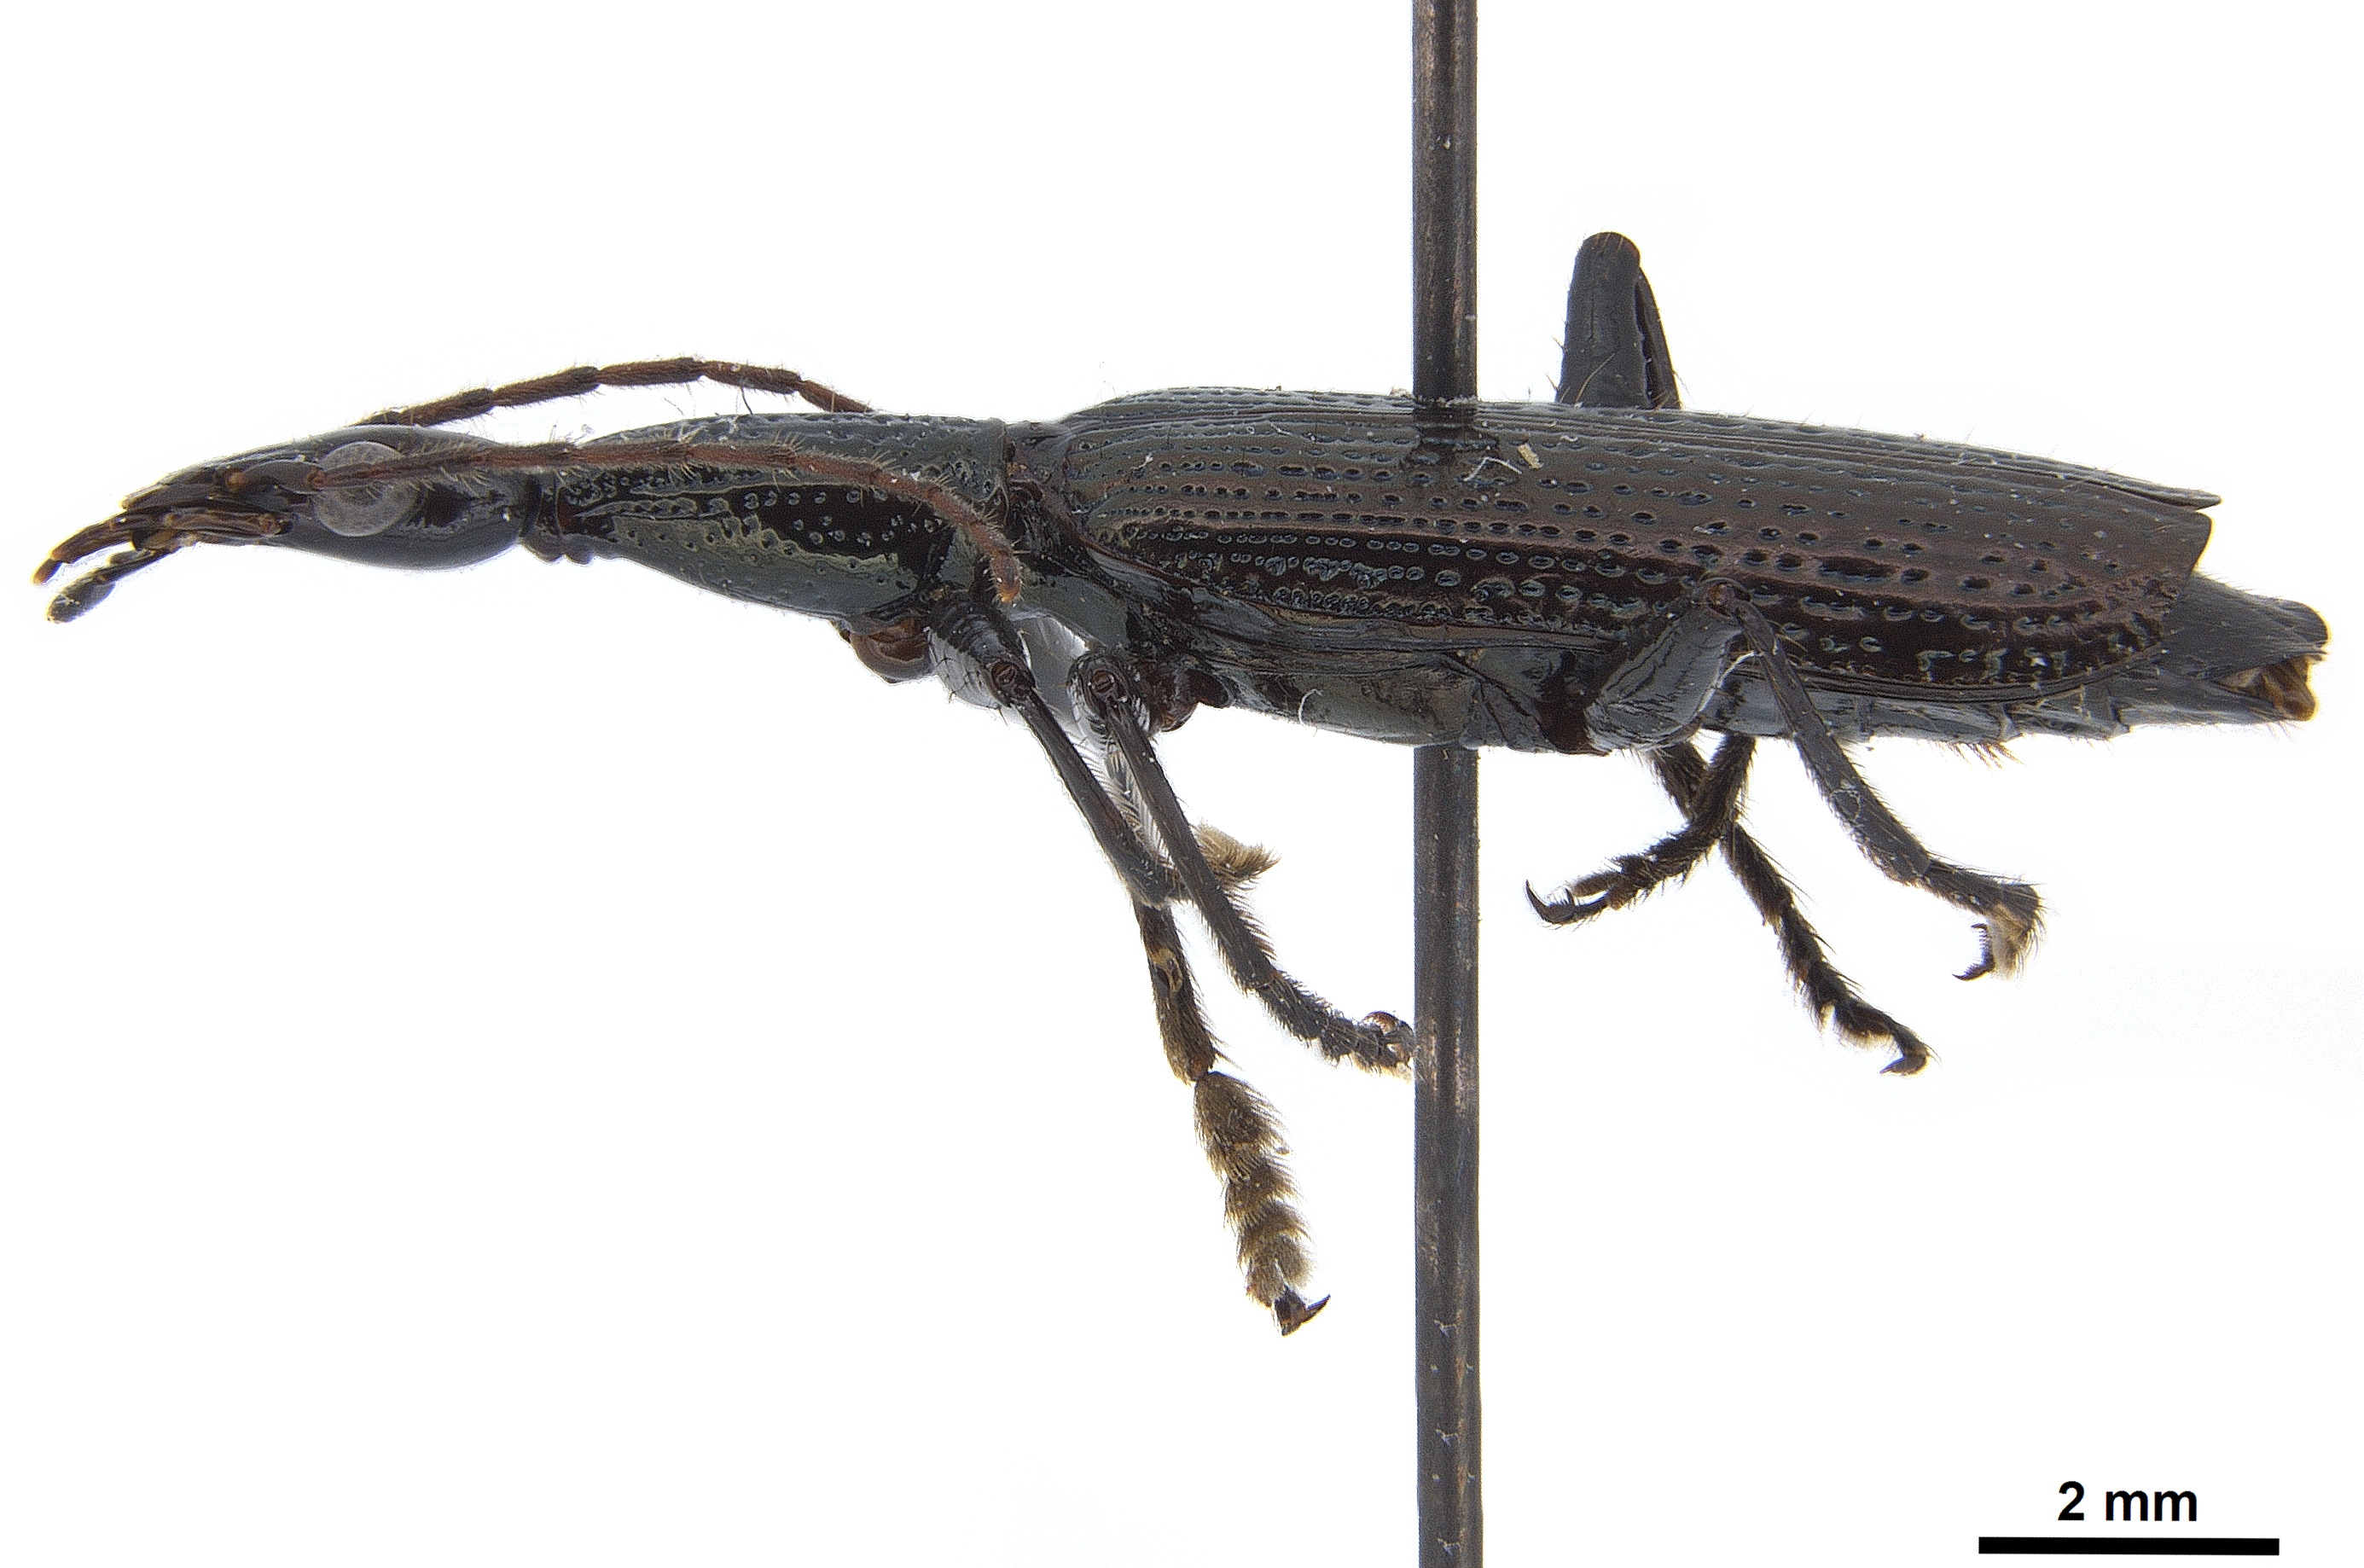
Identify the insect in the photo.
Agra rileyi
